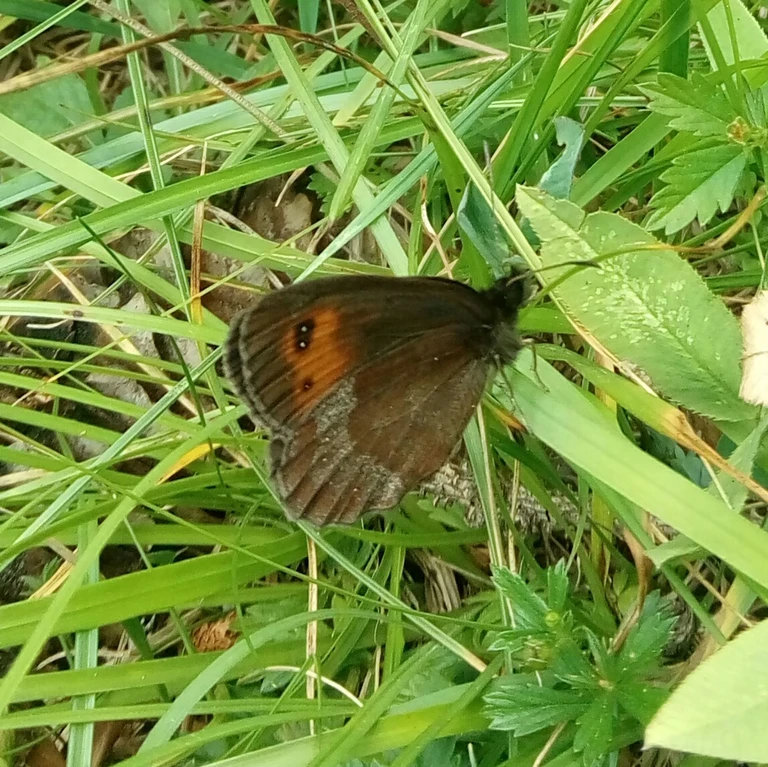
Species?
Erebia aethiops
